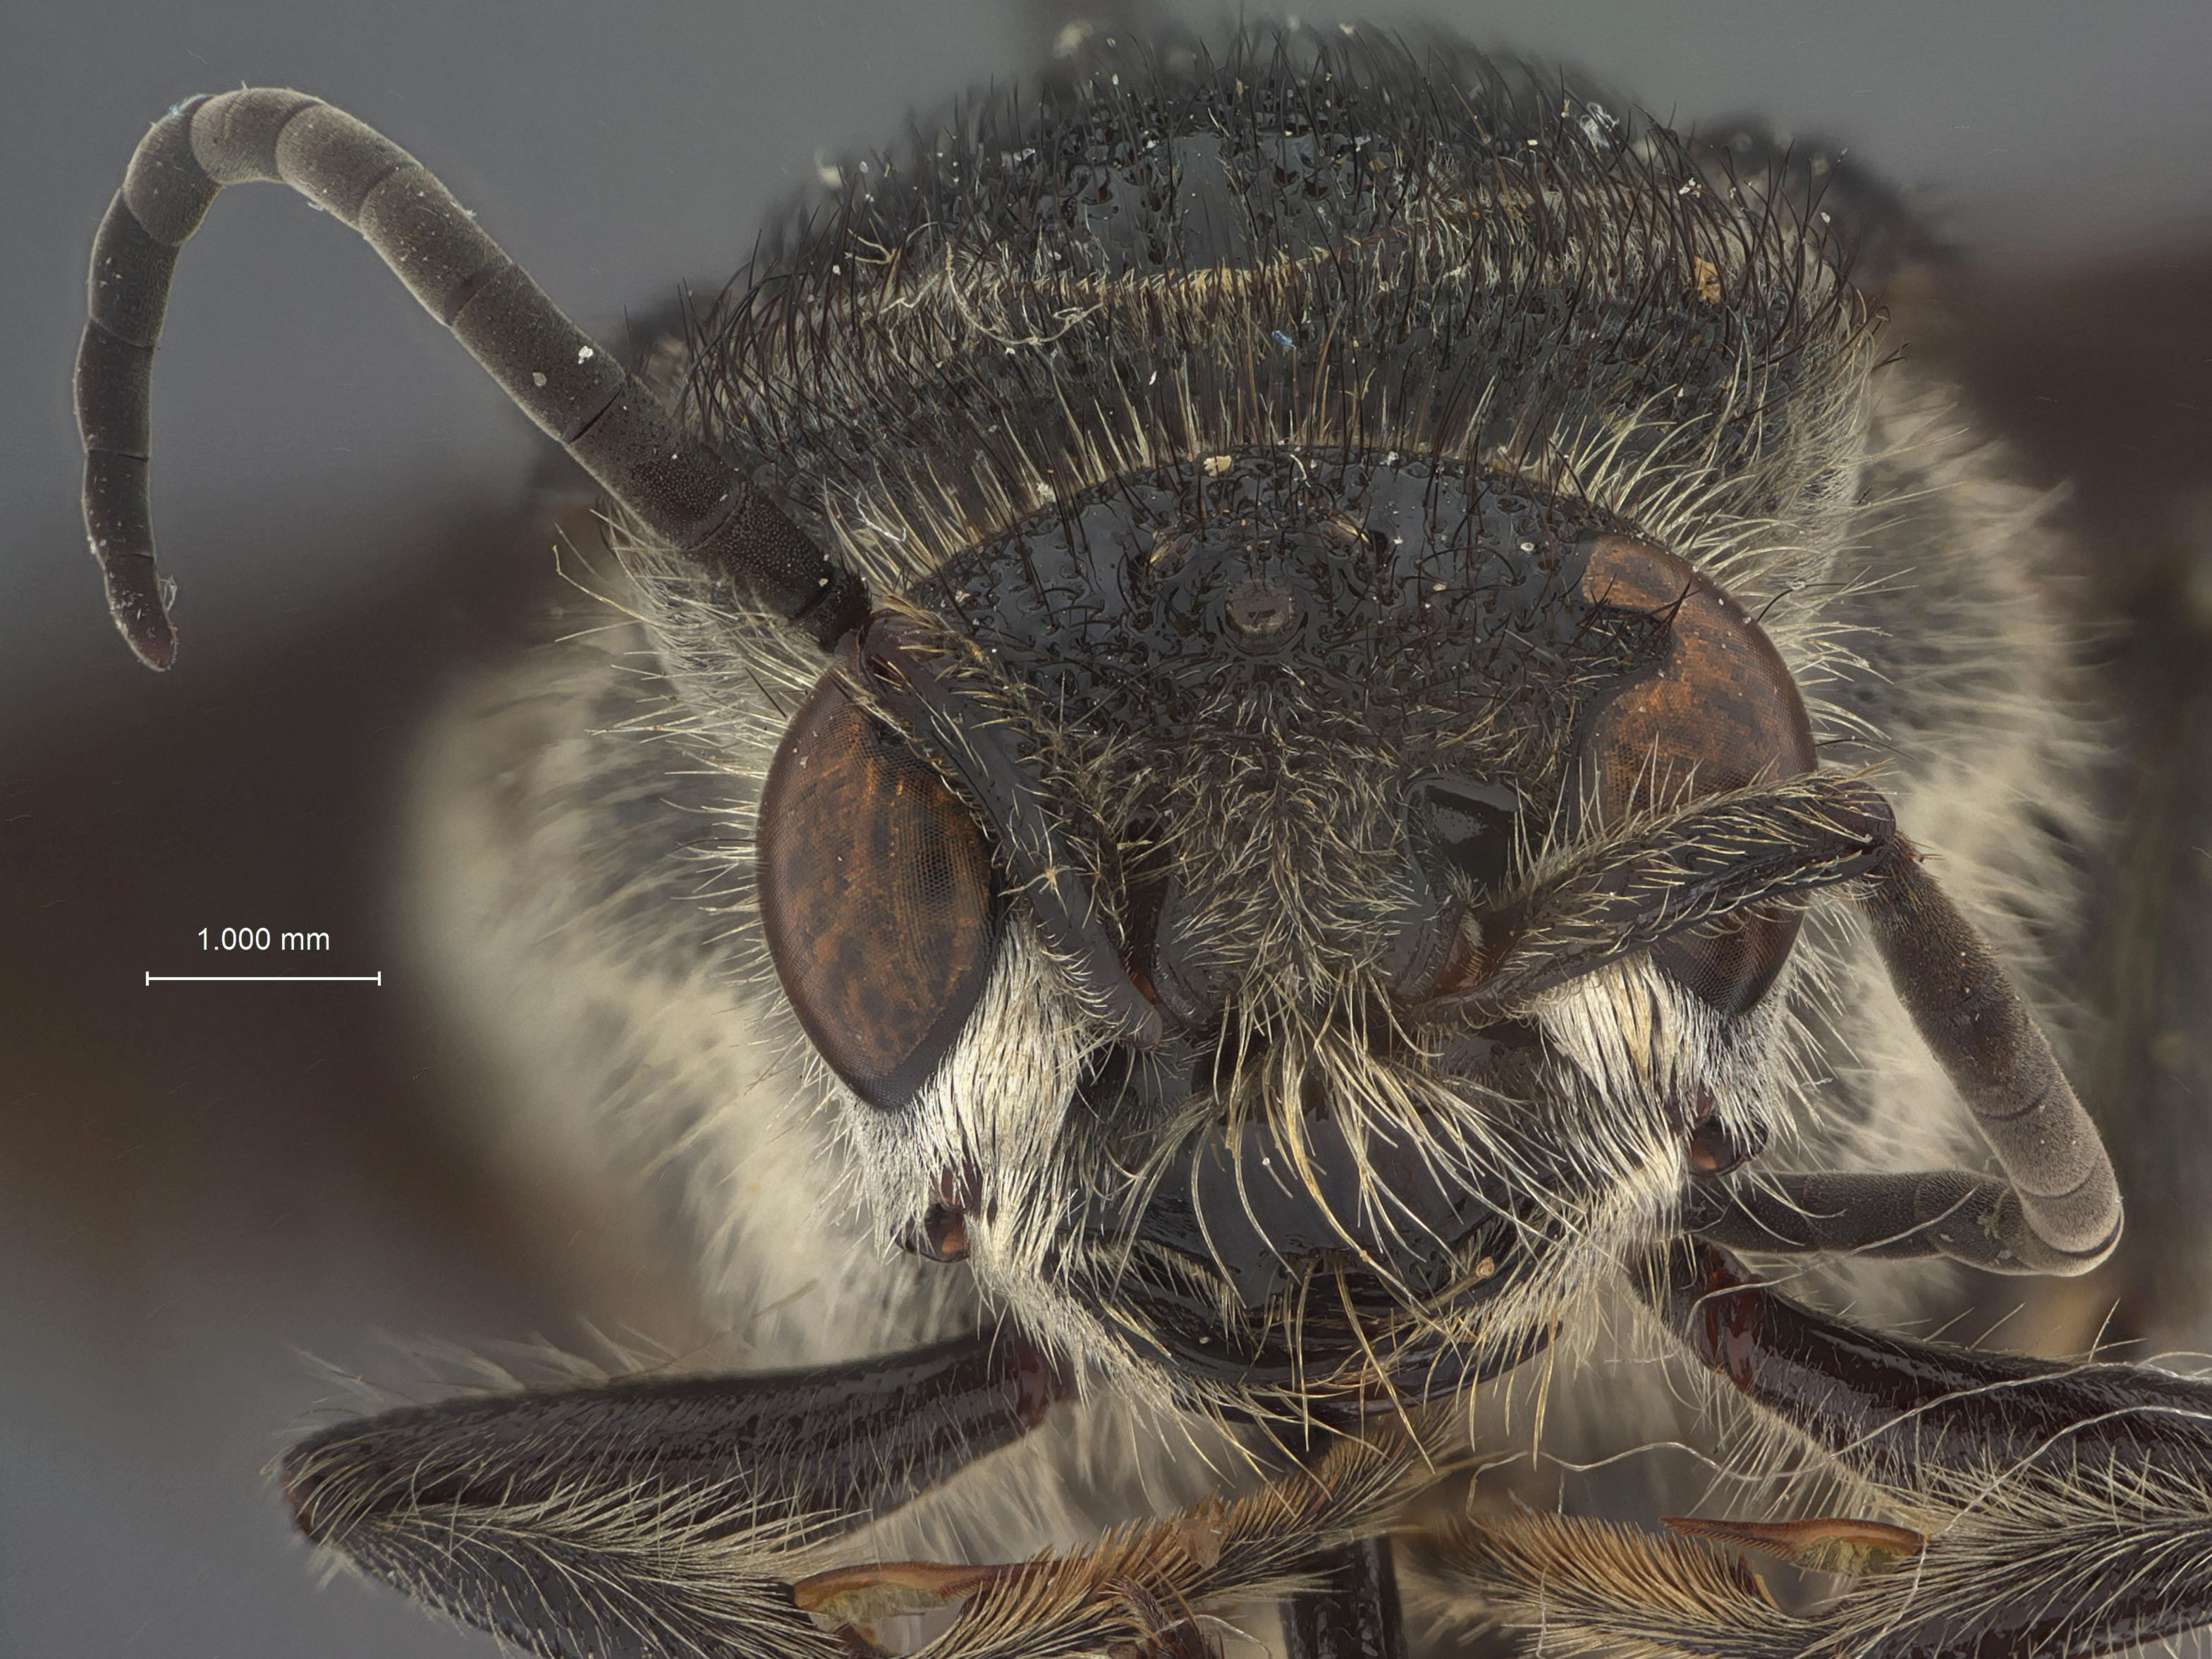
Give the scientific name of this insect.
Trogaspidia bicolor
